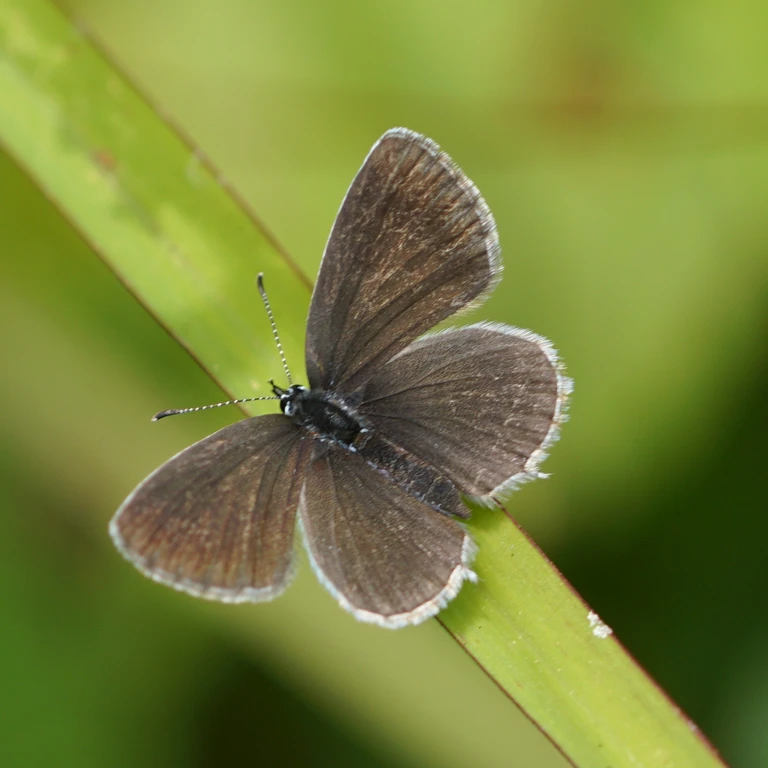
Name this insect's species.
Cupido argiades (also Elkalyce argiades)
